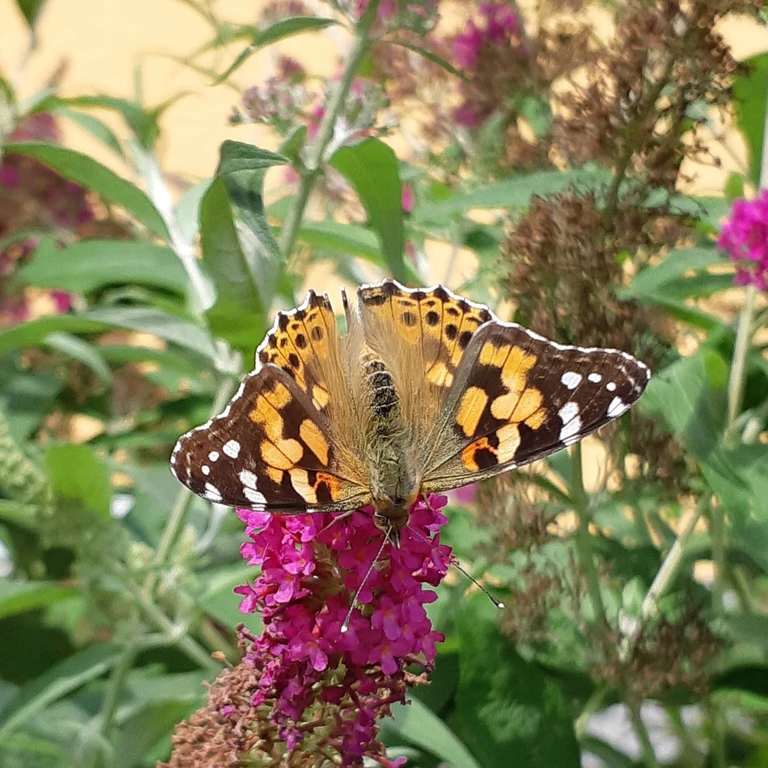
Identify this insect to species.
Vanessa cardui
